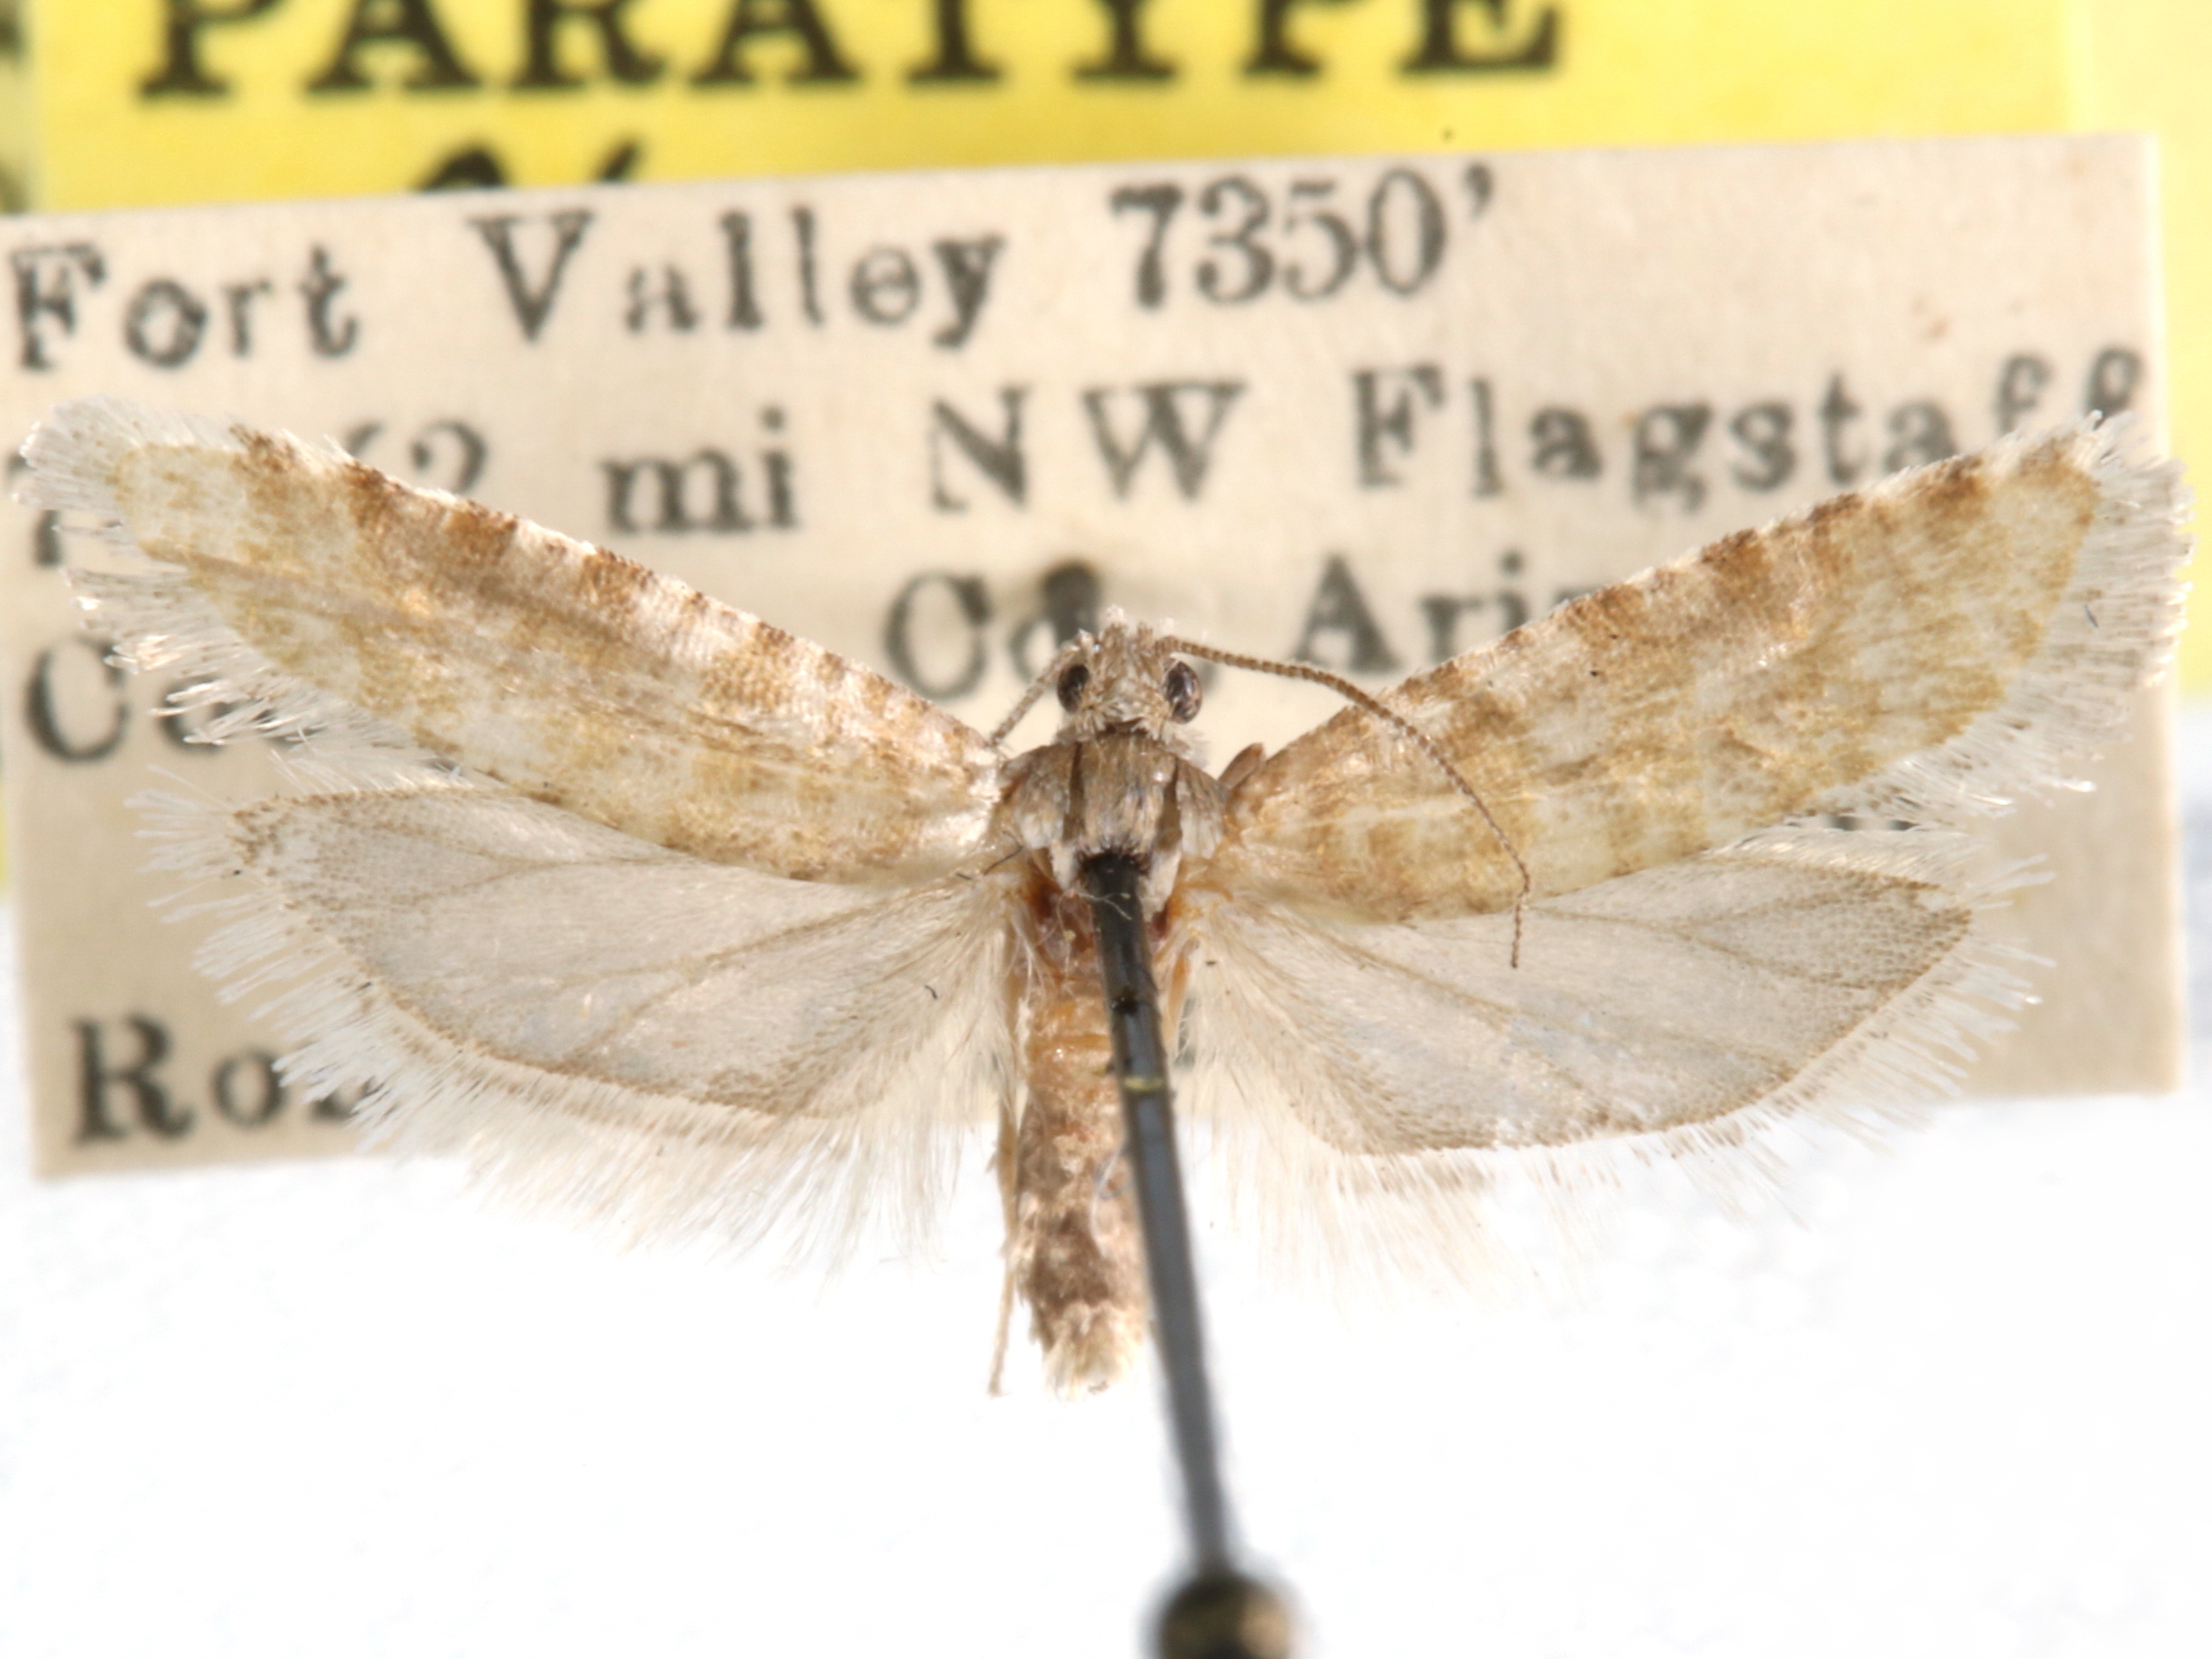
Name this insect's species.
Rhyacionia pallifasciata
